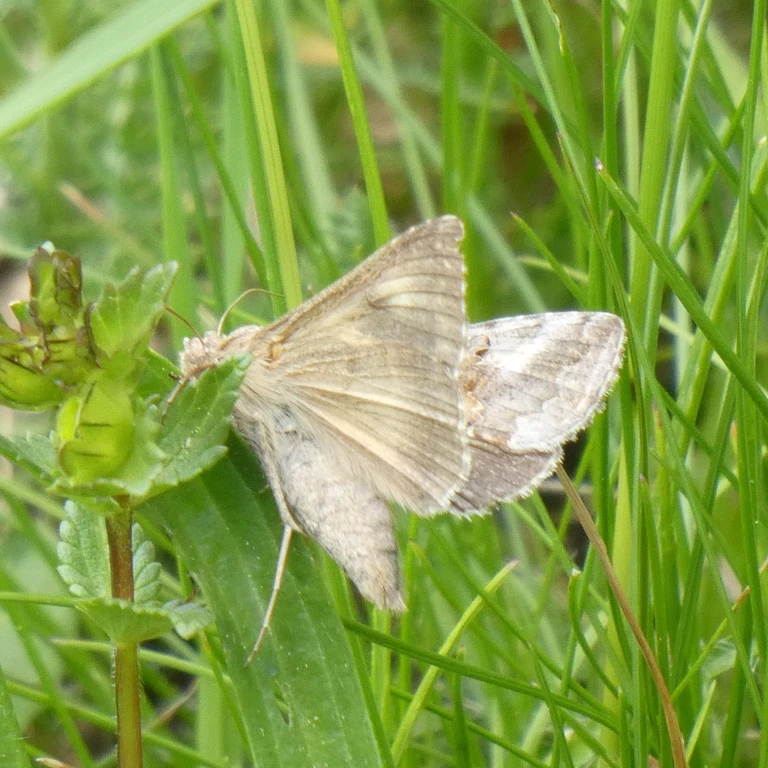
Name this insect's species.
Autographa gamma
